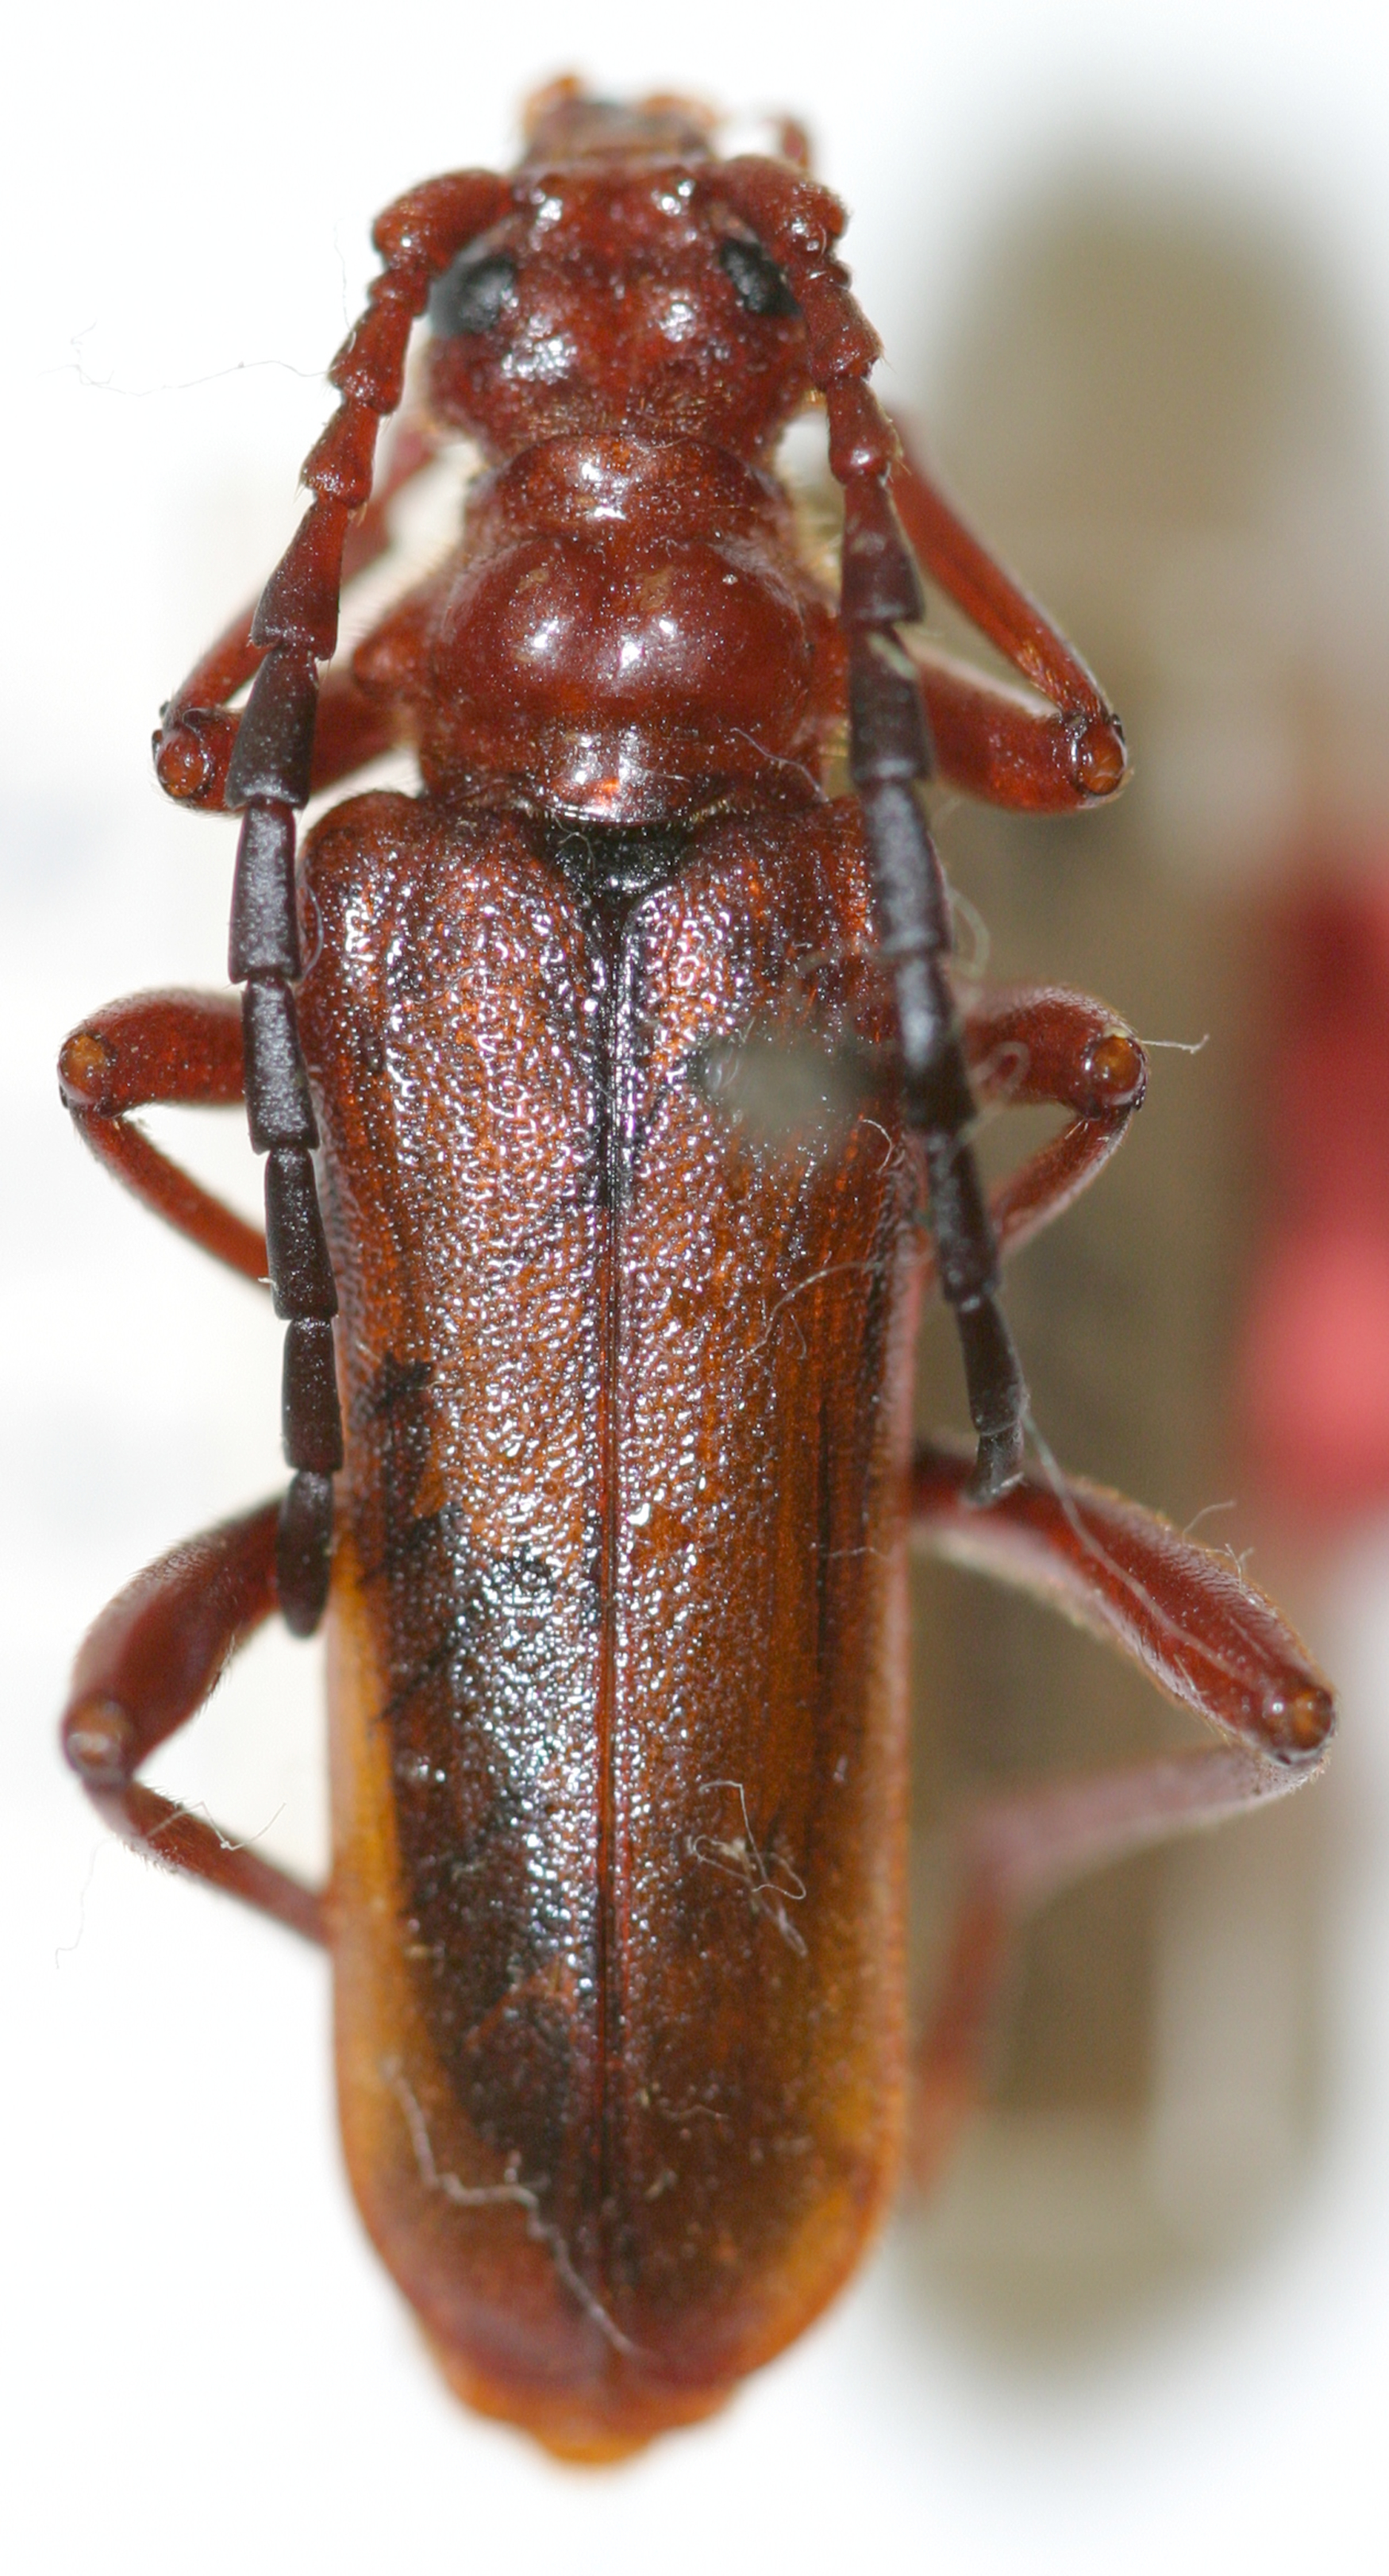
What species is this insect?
Rhamnusium bicolor
